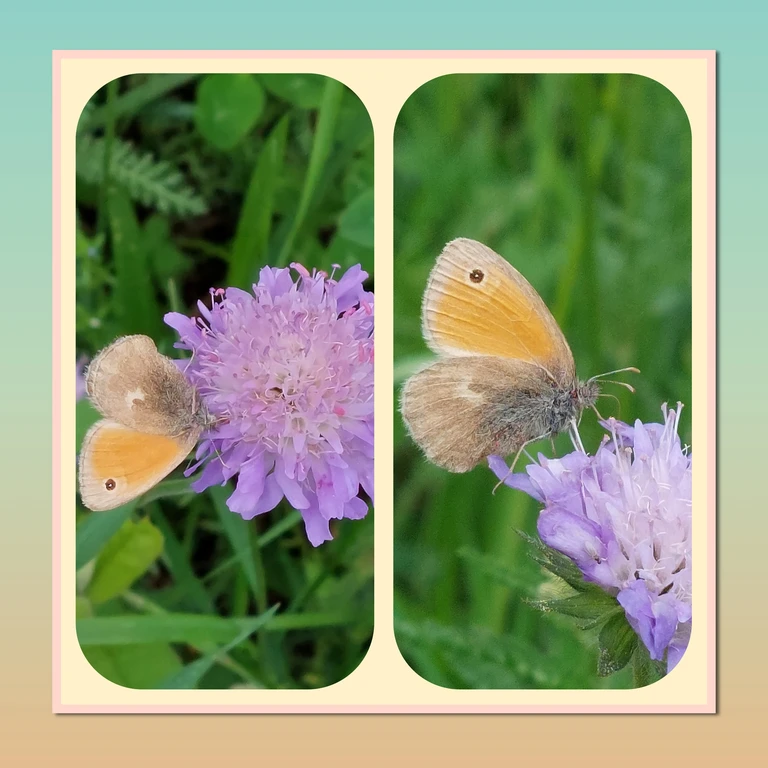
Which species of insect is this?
Coenonympha pamphilus
